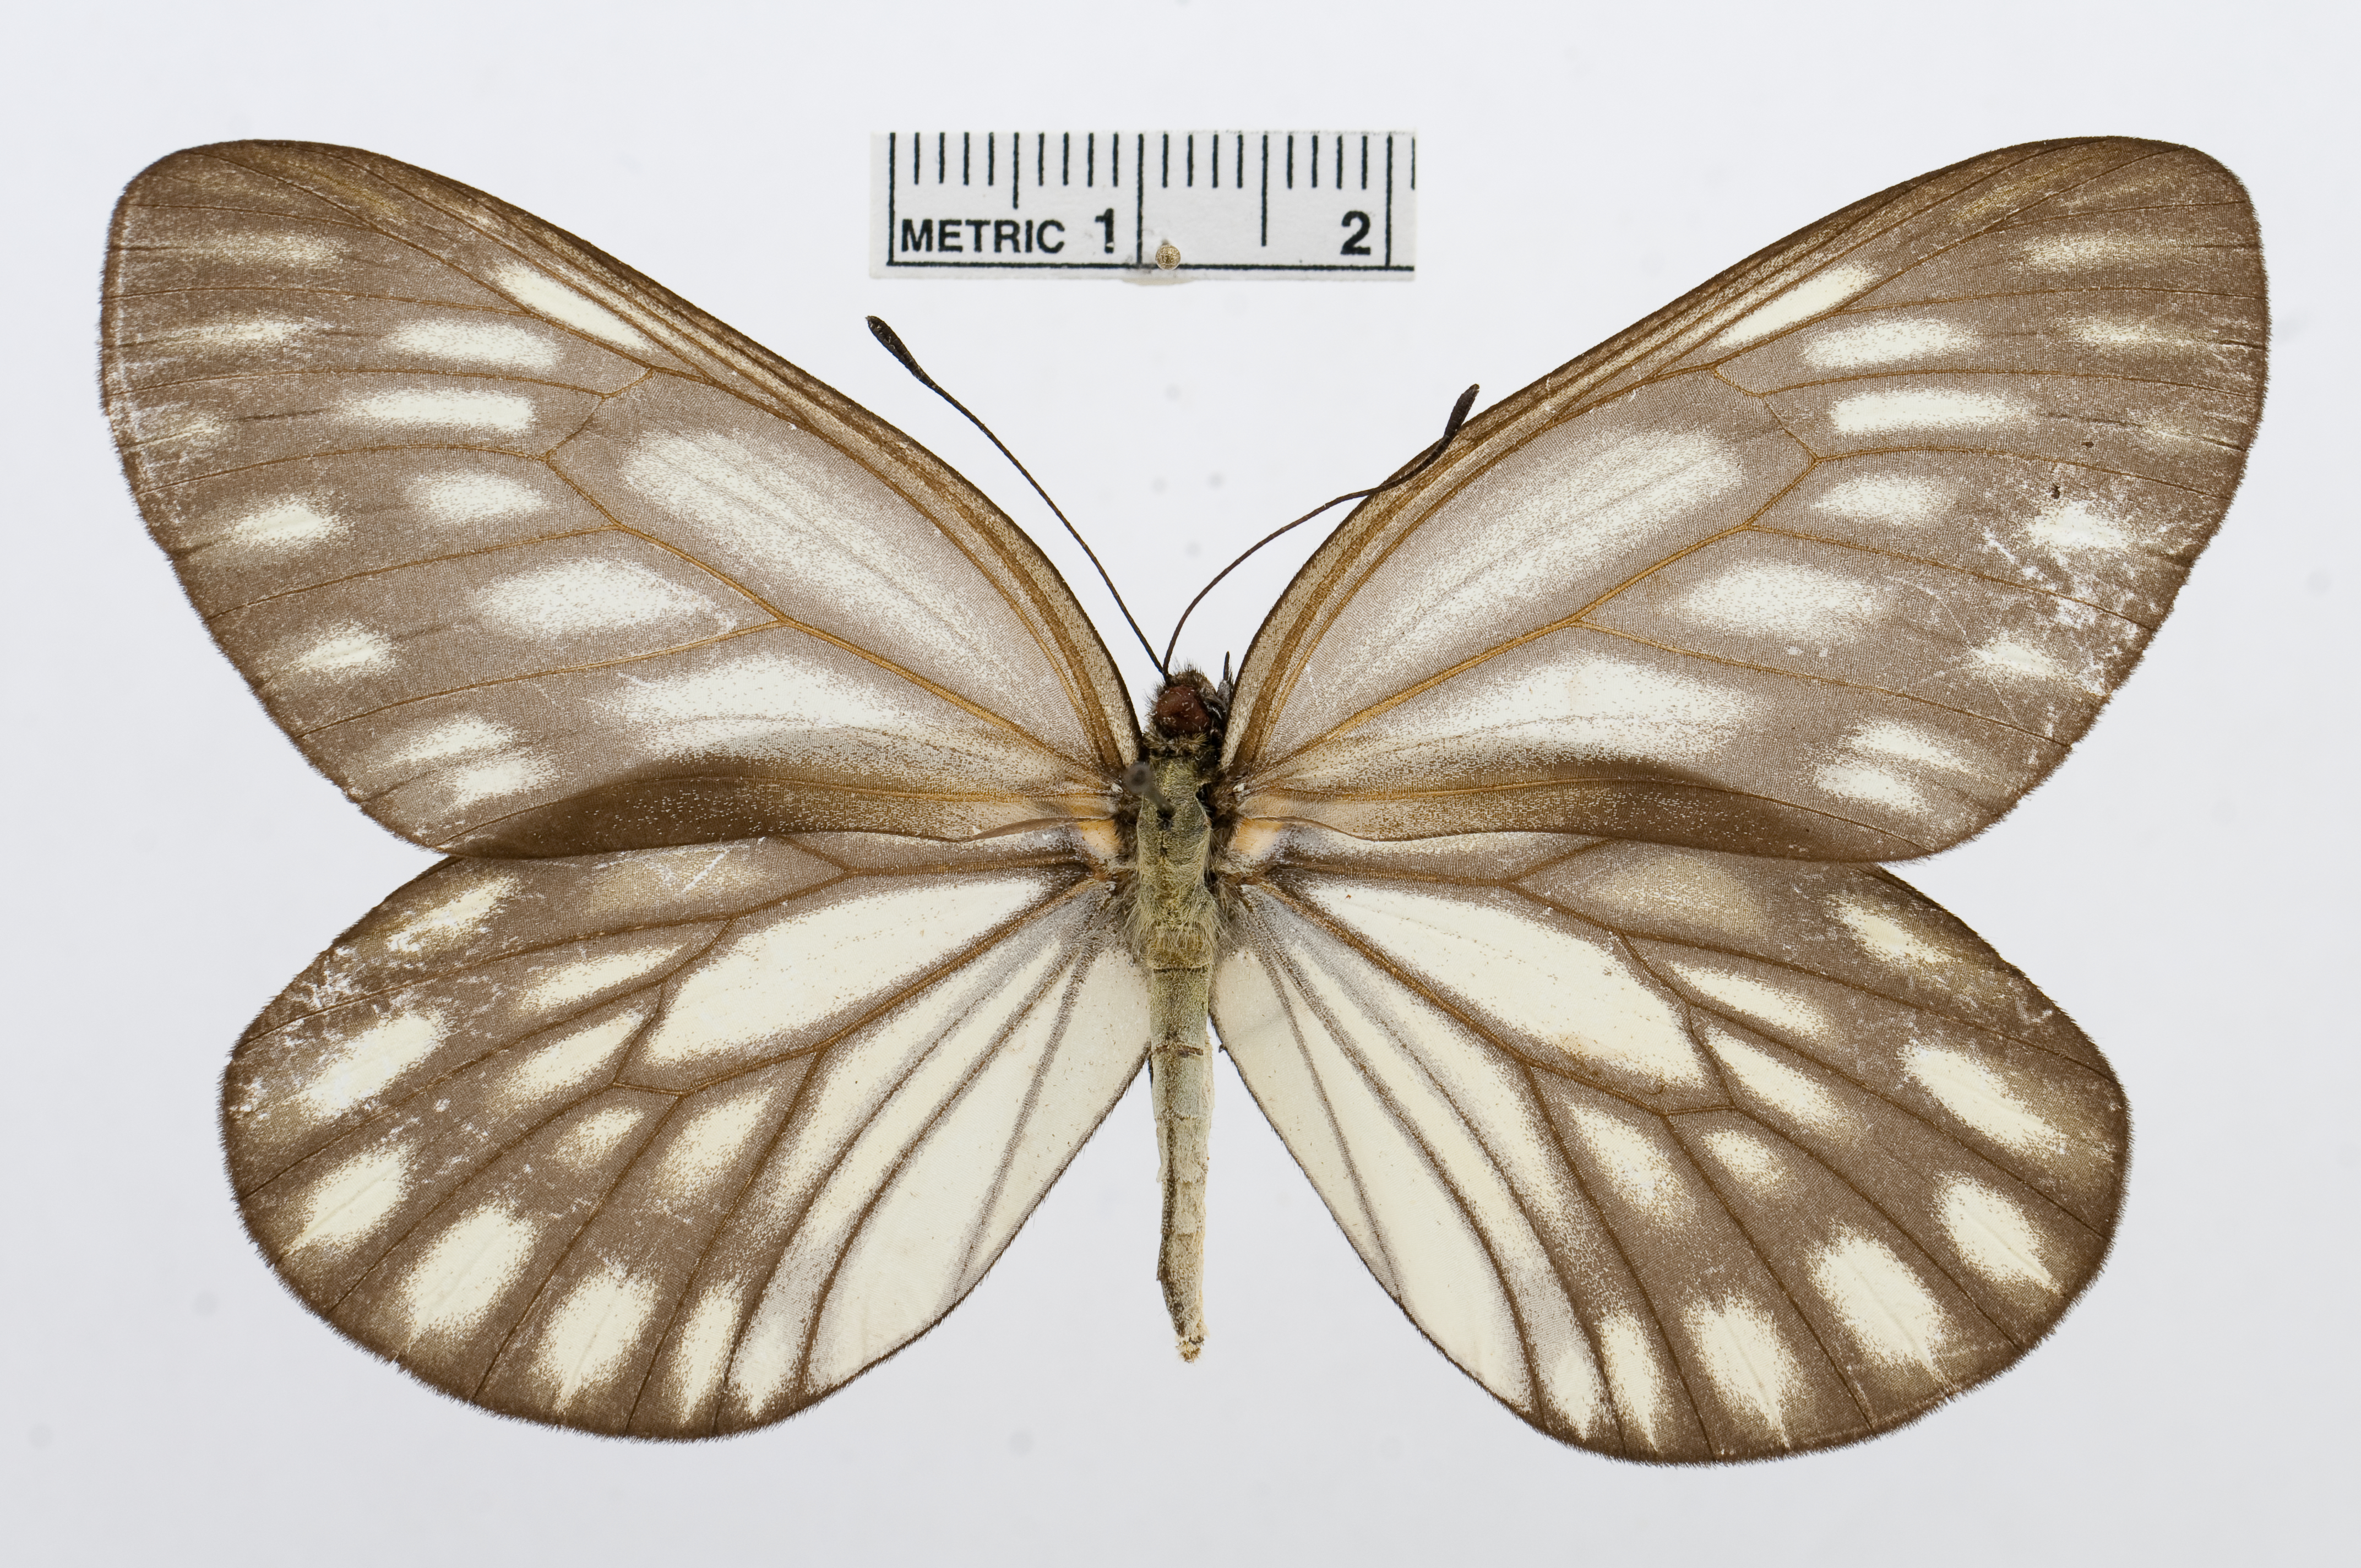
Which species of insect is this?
Aporia largeteaui
